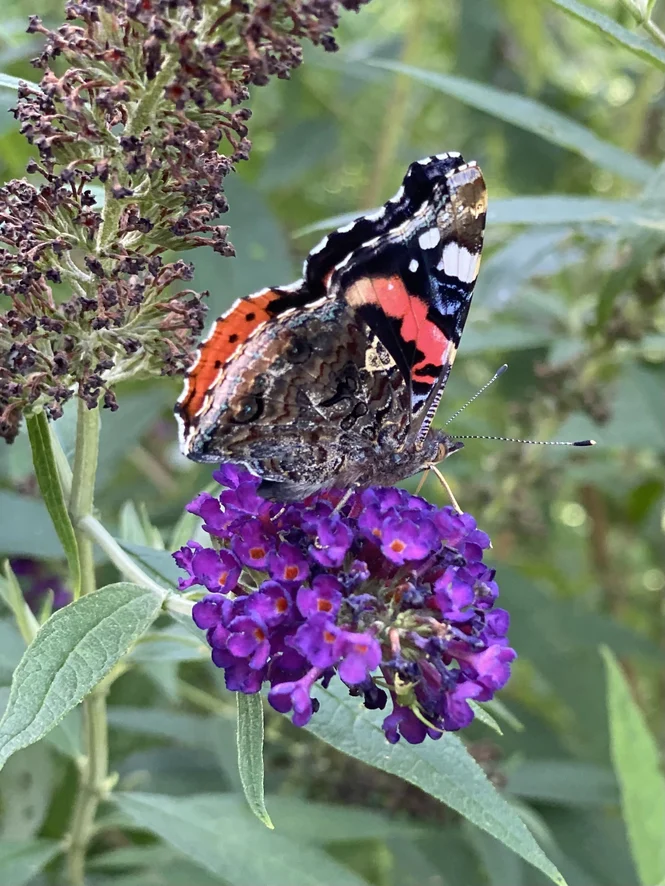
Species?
Vanessa atalanta
